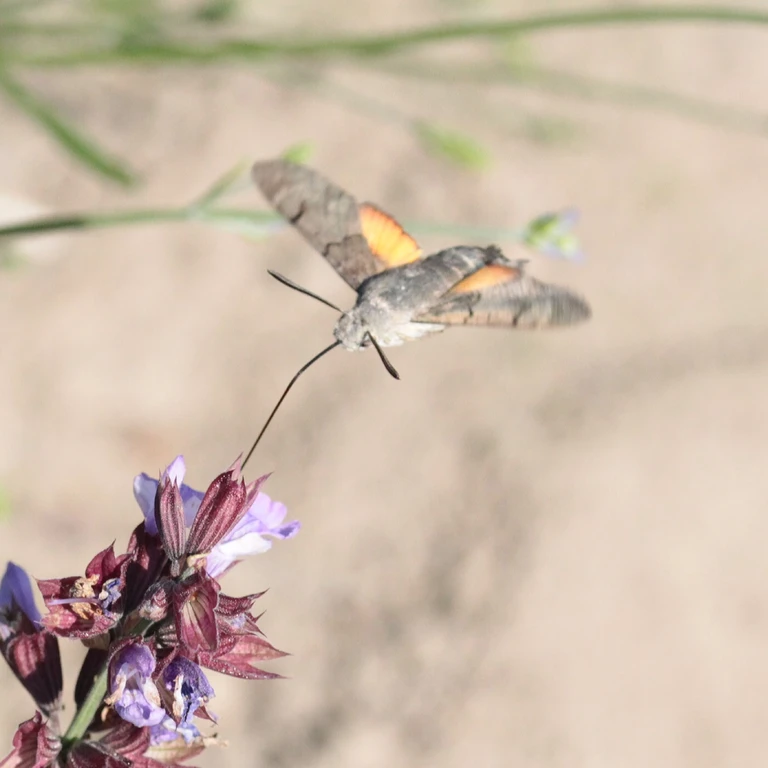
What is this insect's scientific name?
Macroglossum stellatarum
